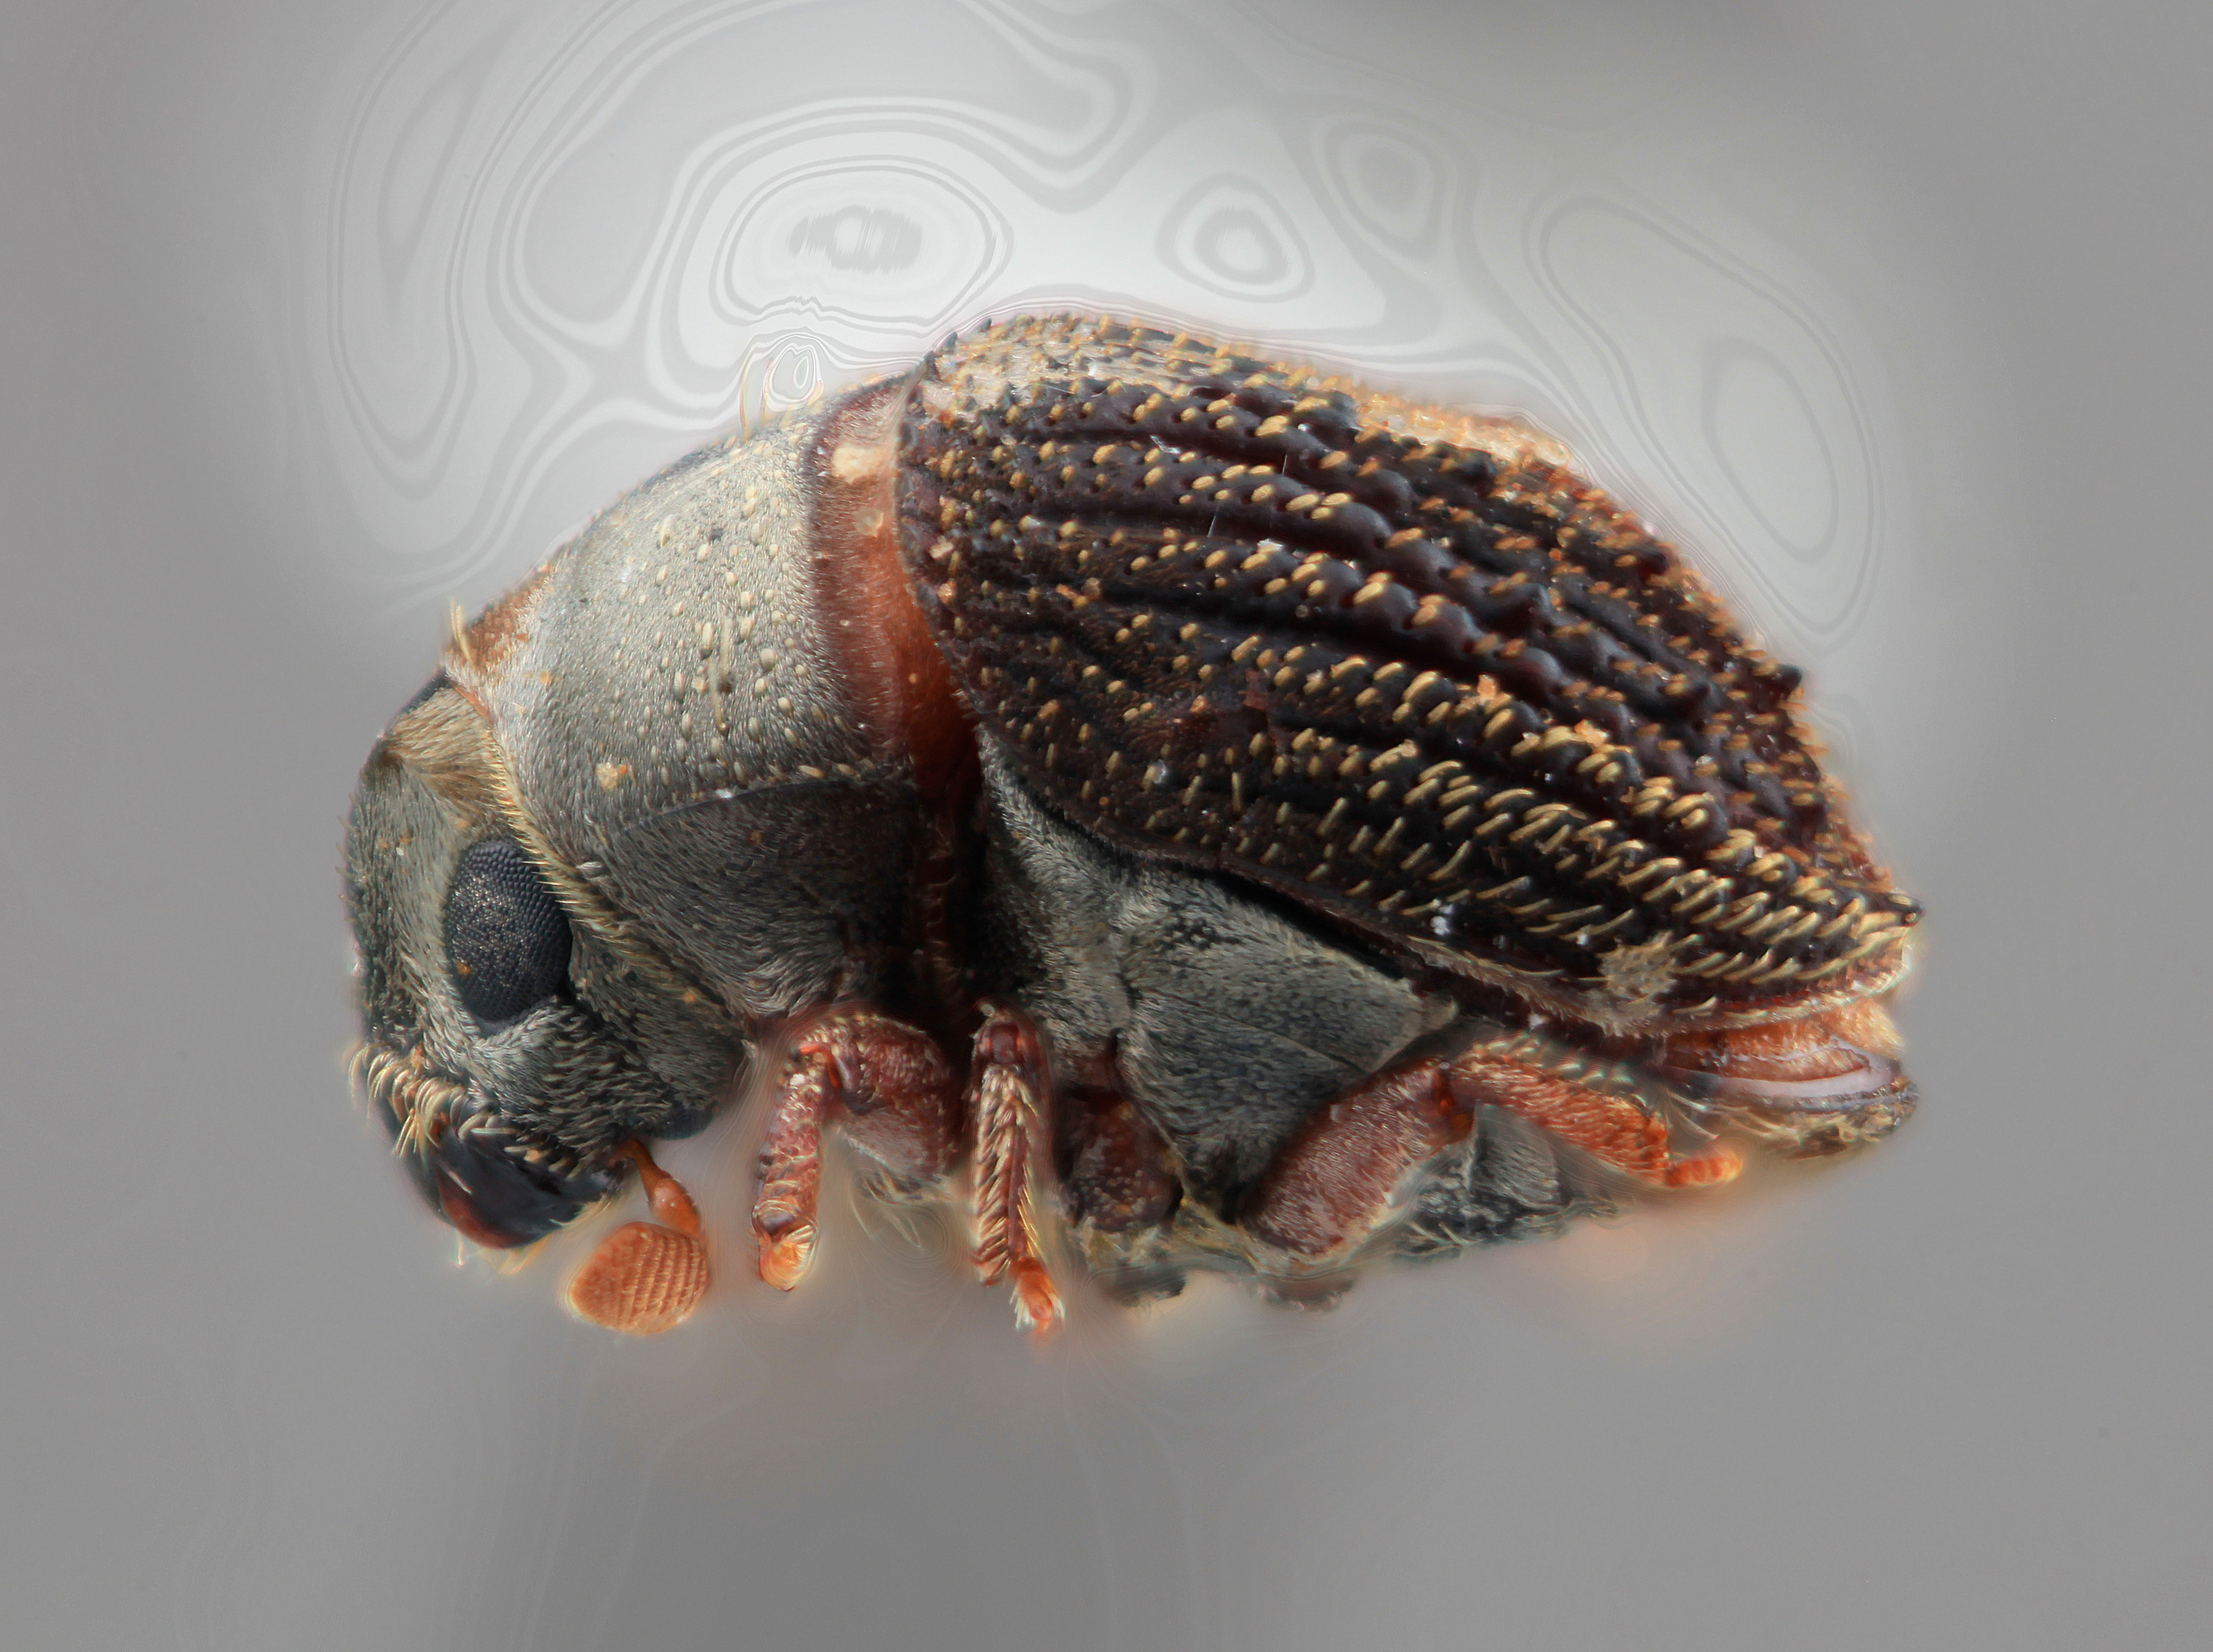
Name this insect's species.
Sphaerotrypes pentacme
